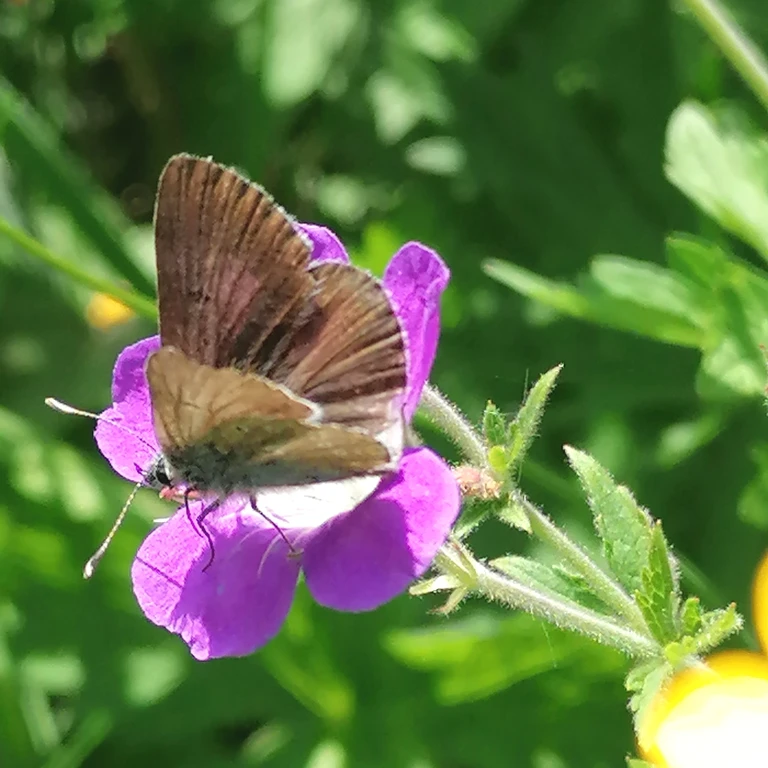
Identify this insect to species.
Eumedonia eumedon
